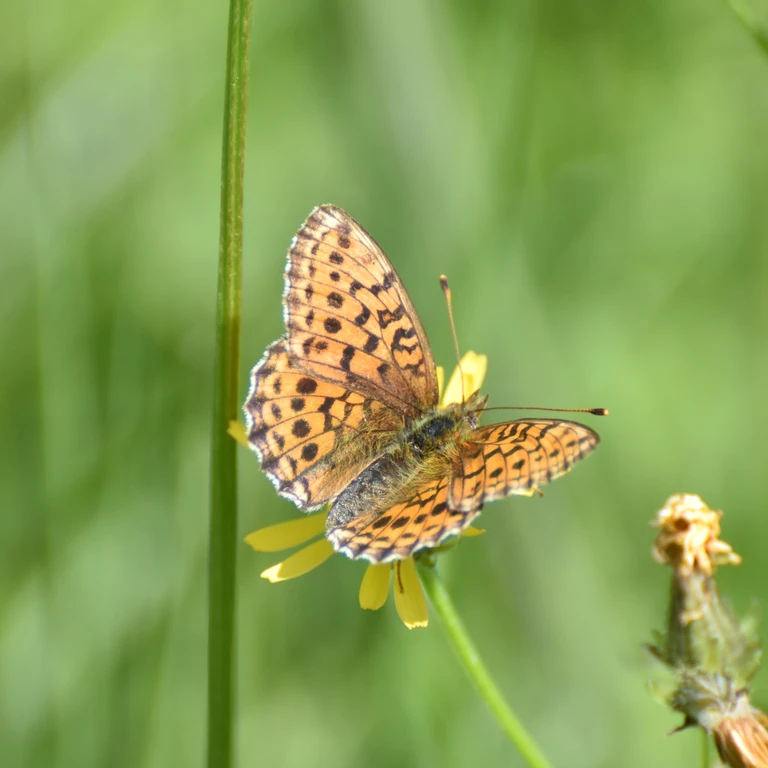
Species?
Brenthis ino
